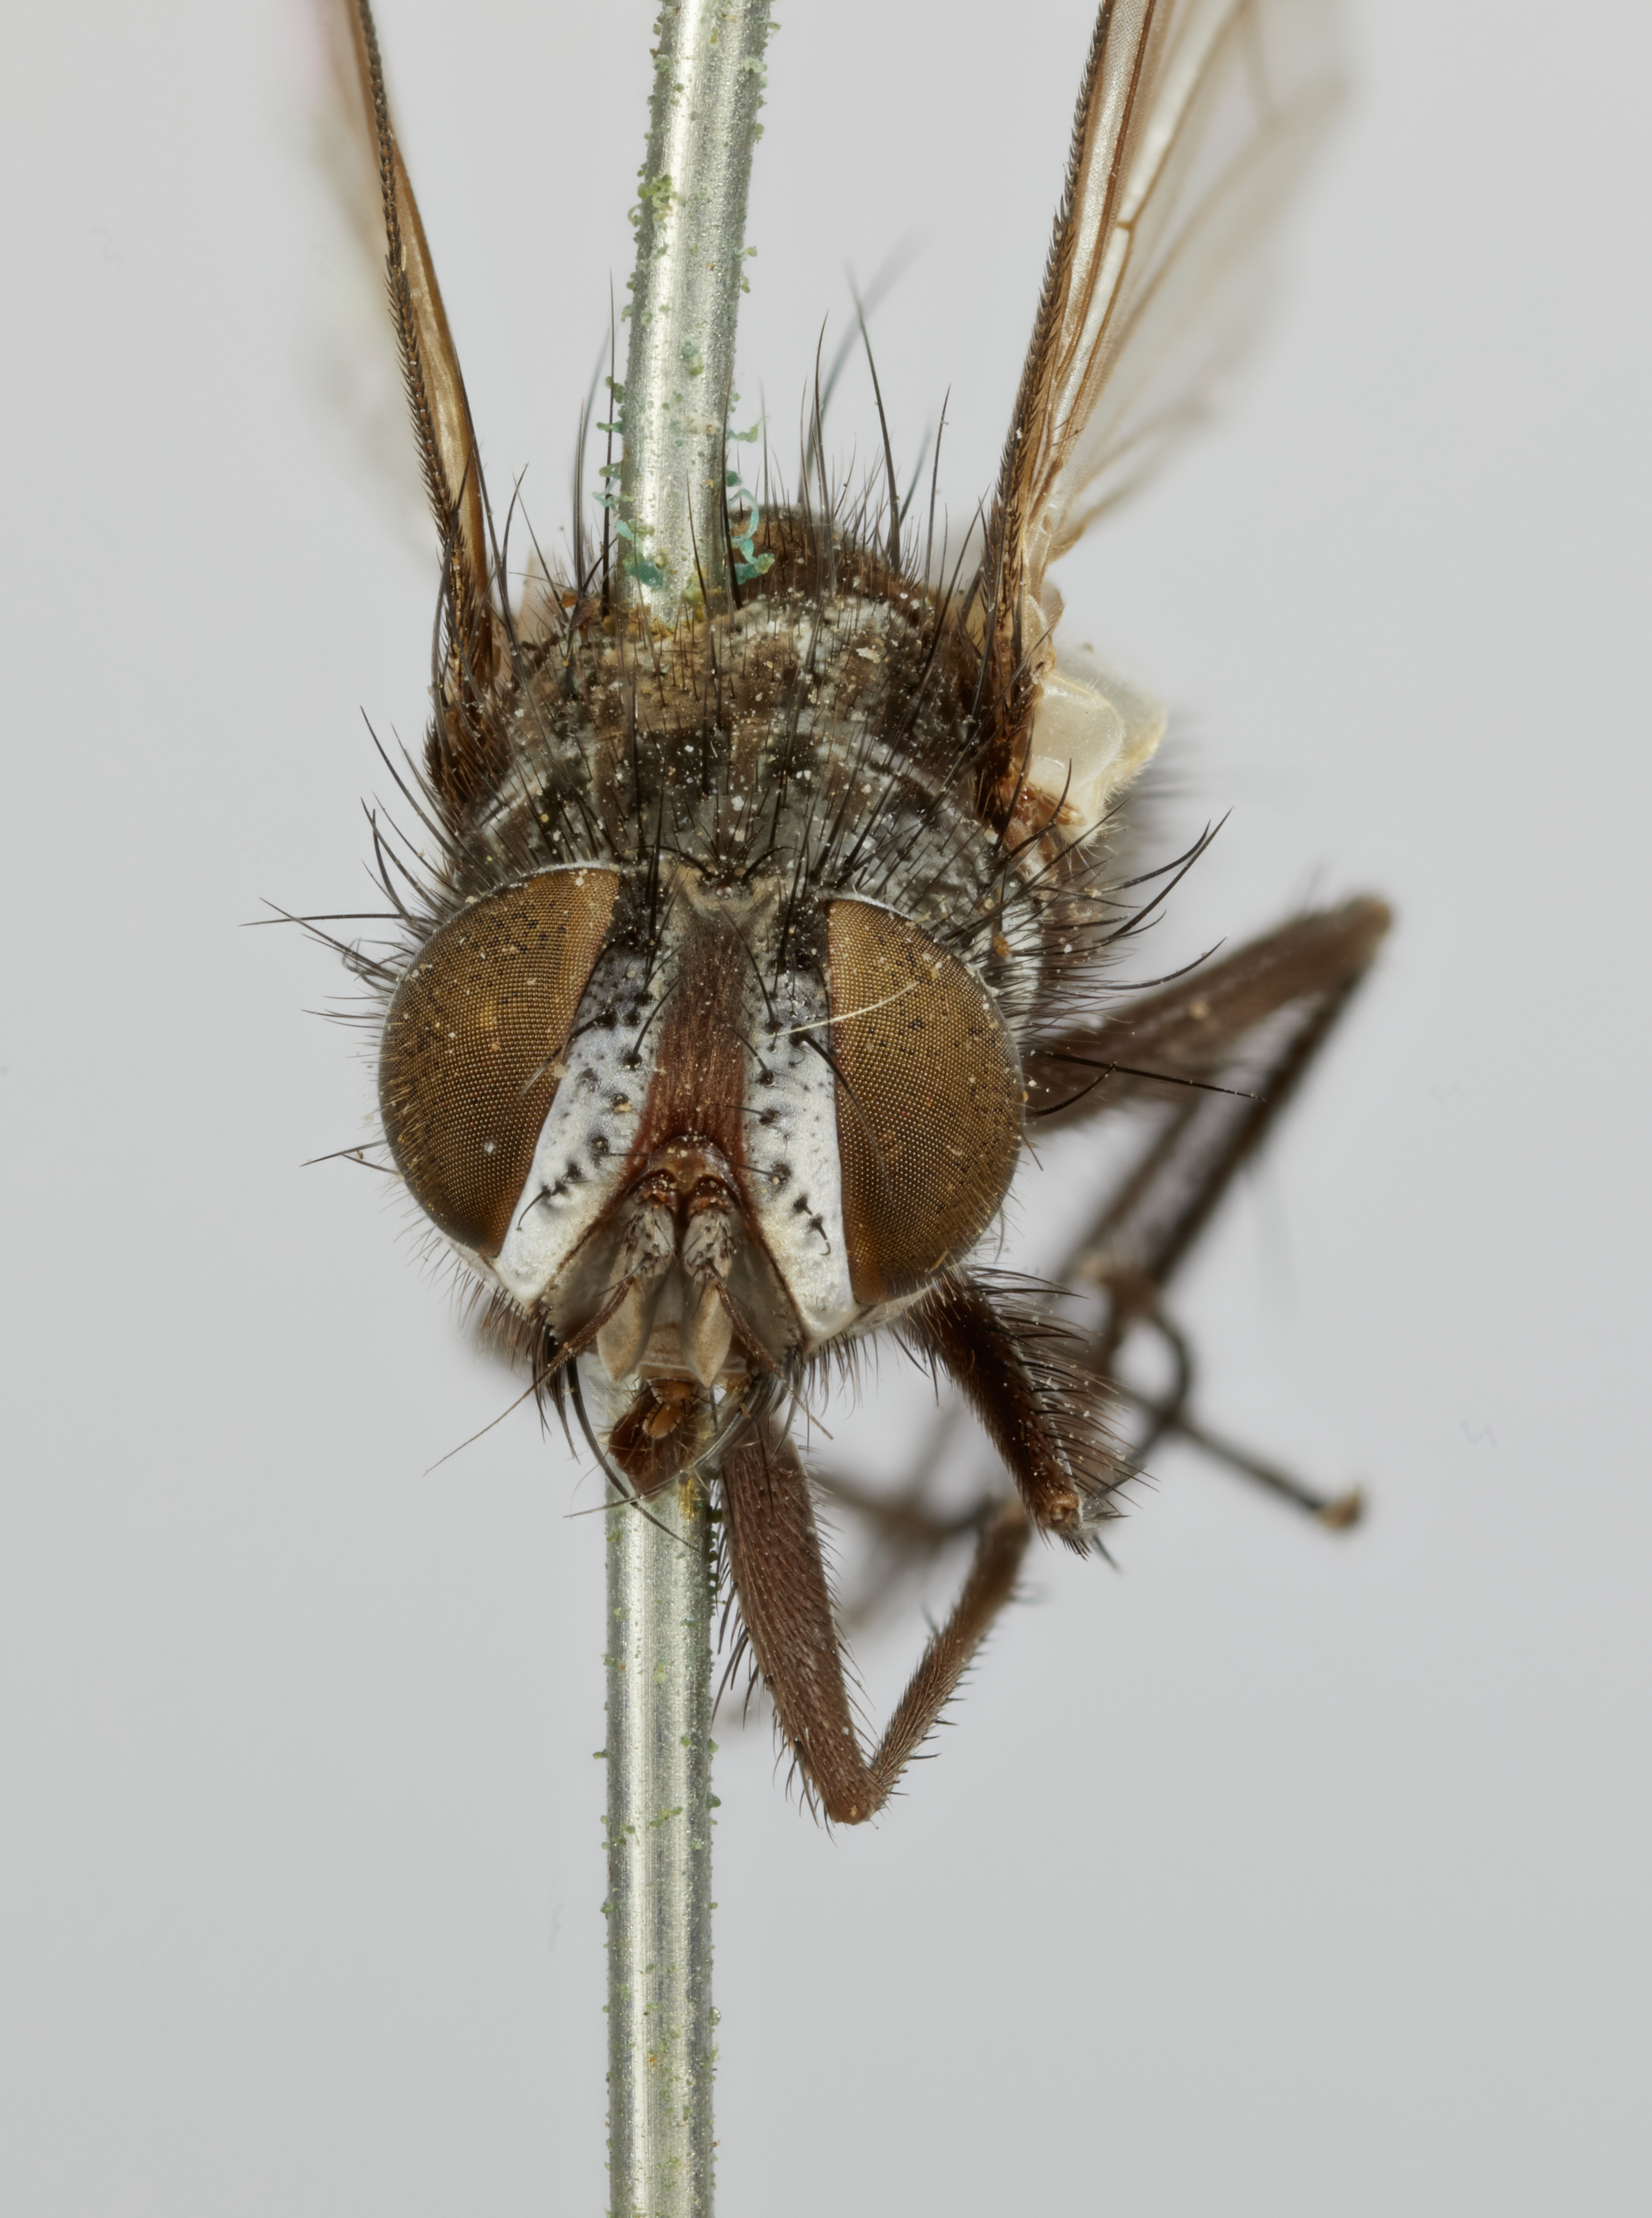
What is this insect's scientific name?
Apacheprospherysa orbitalis
